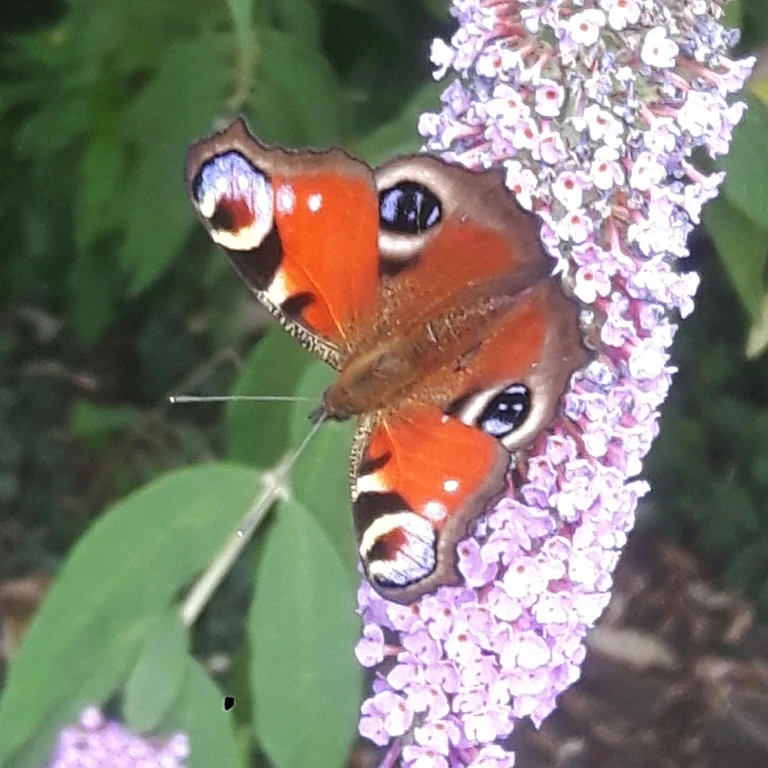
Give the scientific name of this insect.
Aglais io
